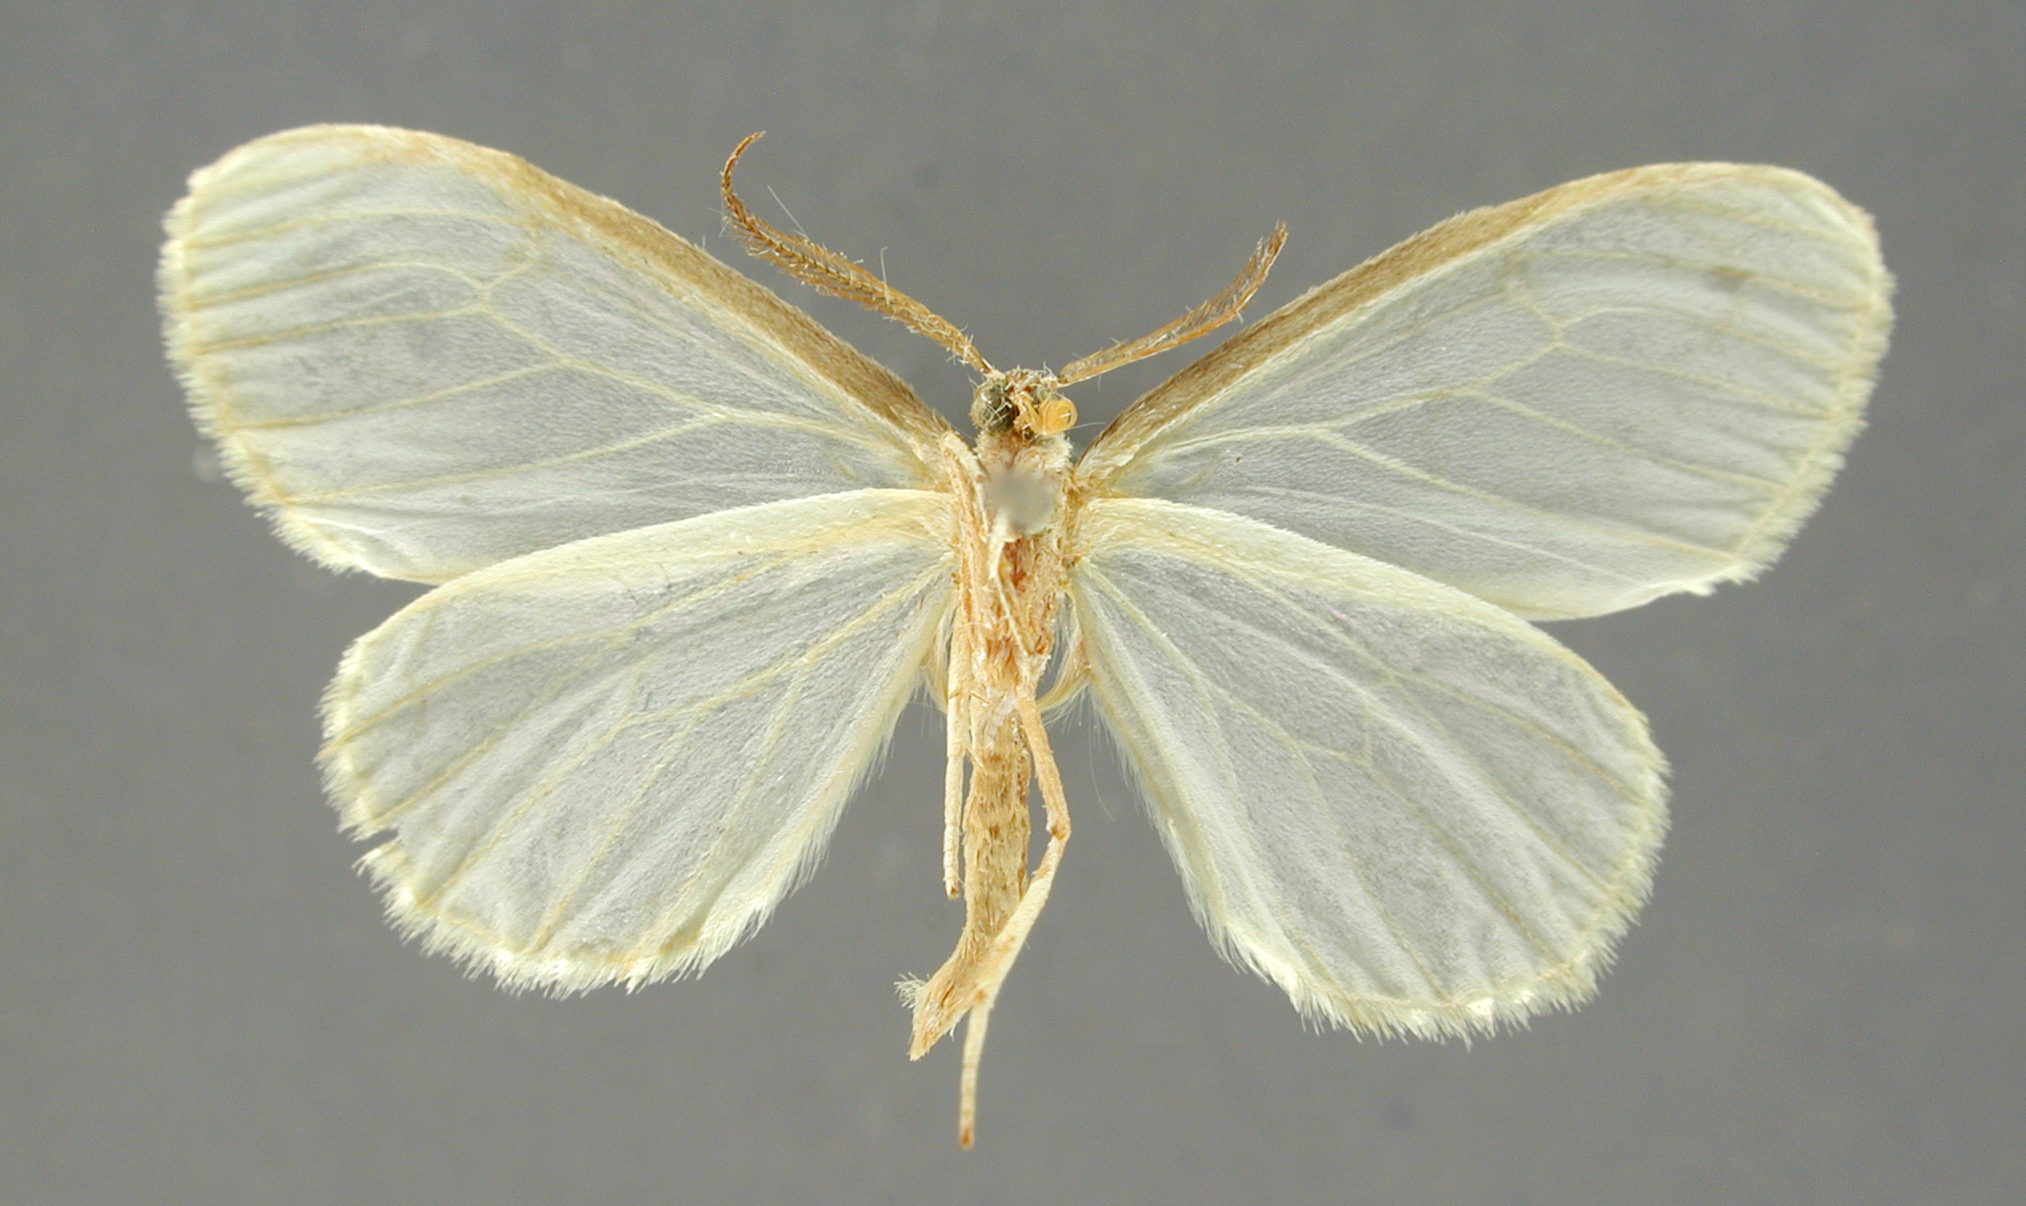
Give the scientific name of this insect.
Astyochia marginea
